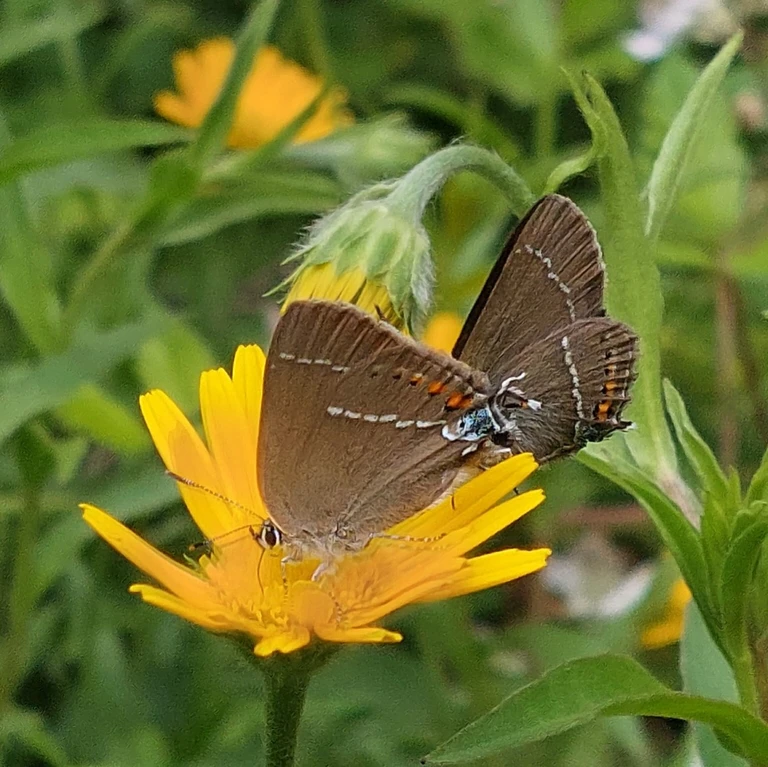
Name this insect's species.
Satyrium spini (also Tuttiola spini)
